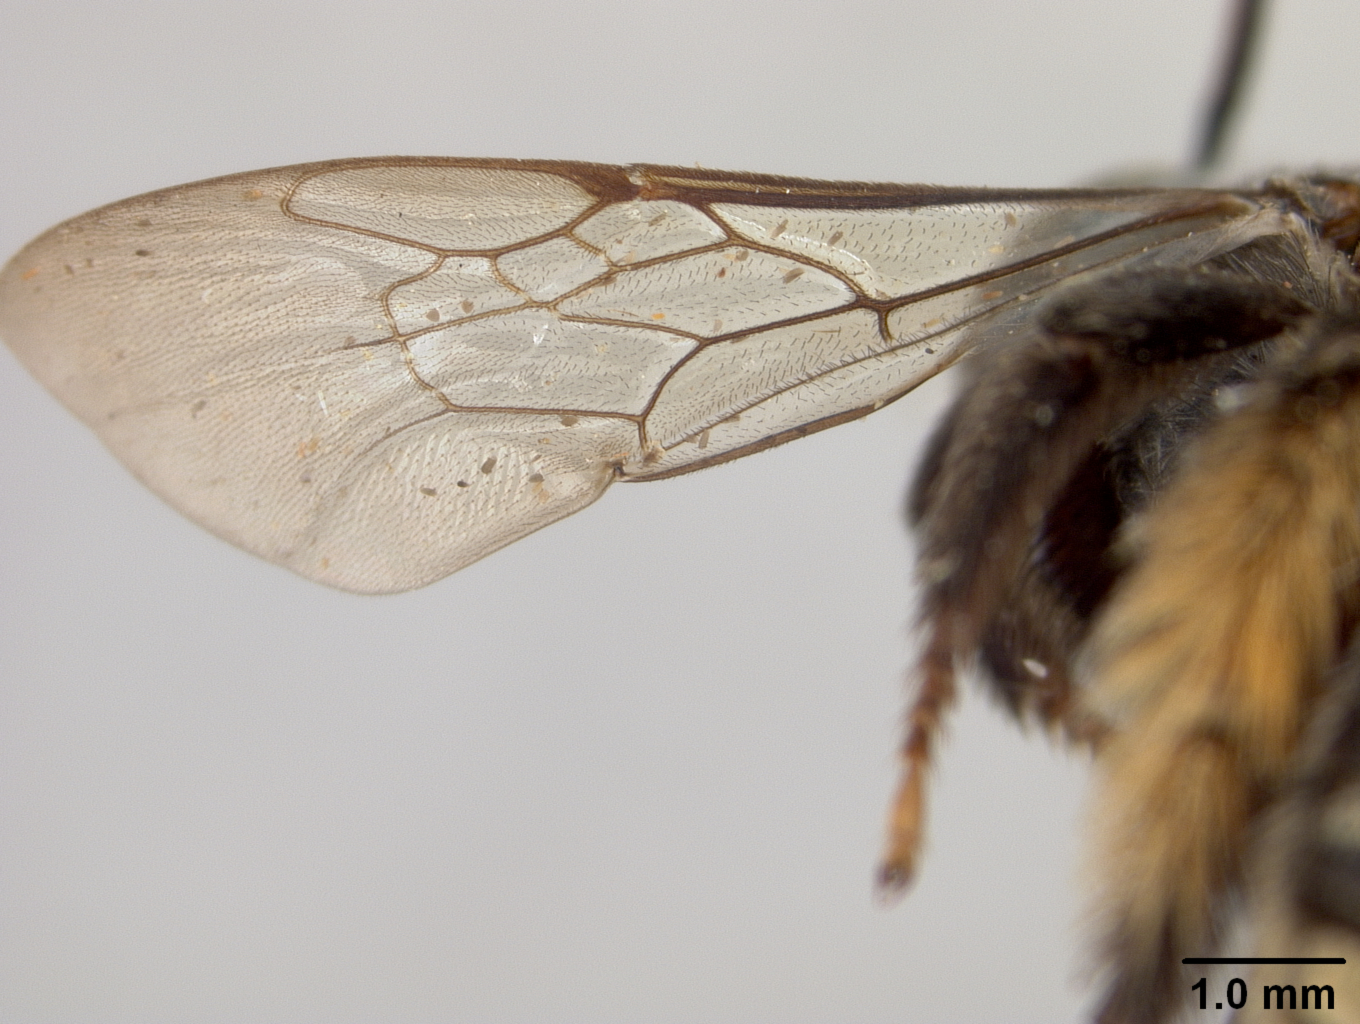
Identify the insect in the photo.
Melissodes atripicta
